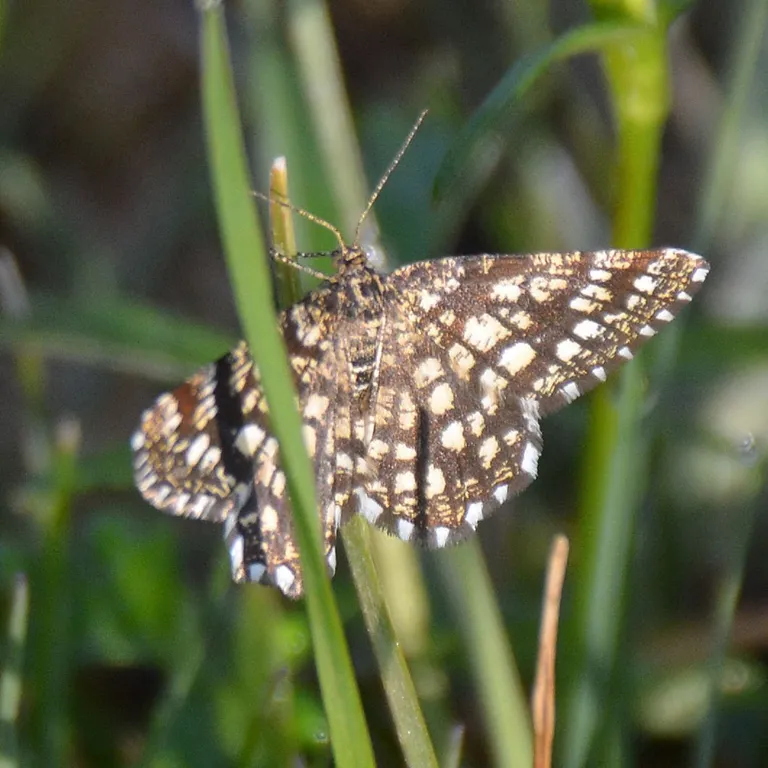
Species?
Chiasmia clathrata
